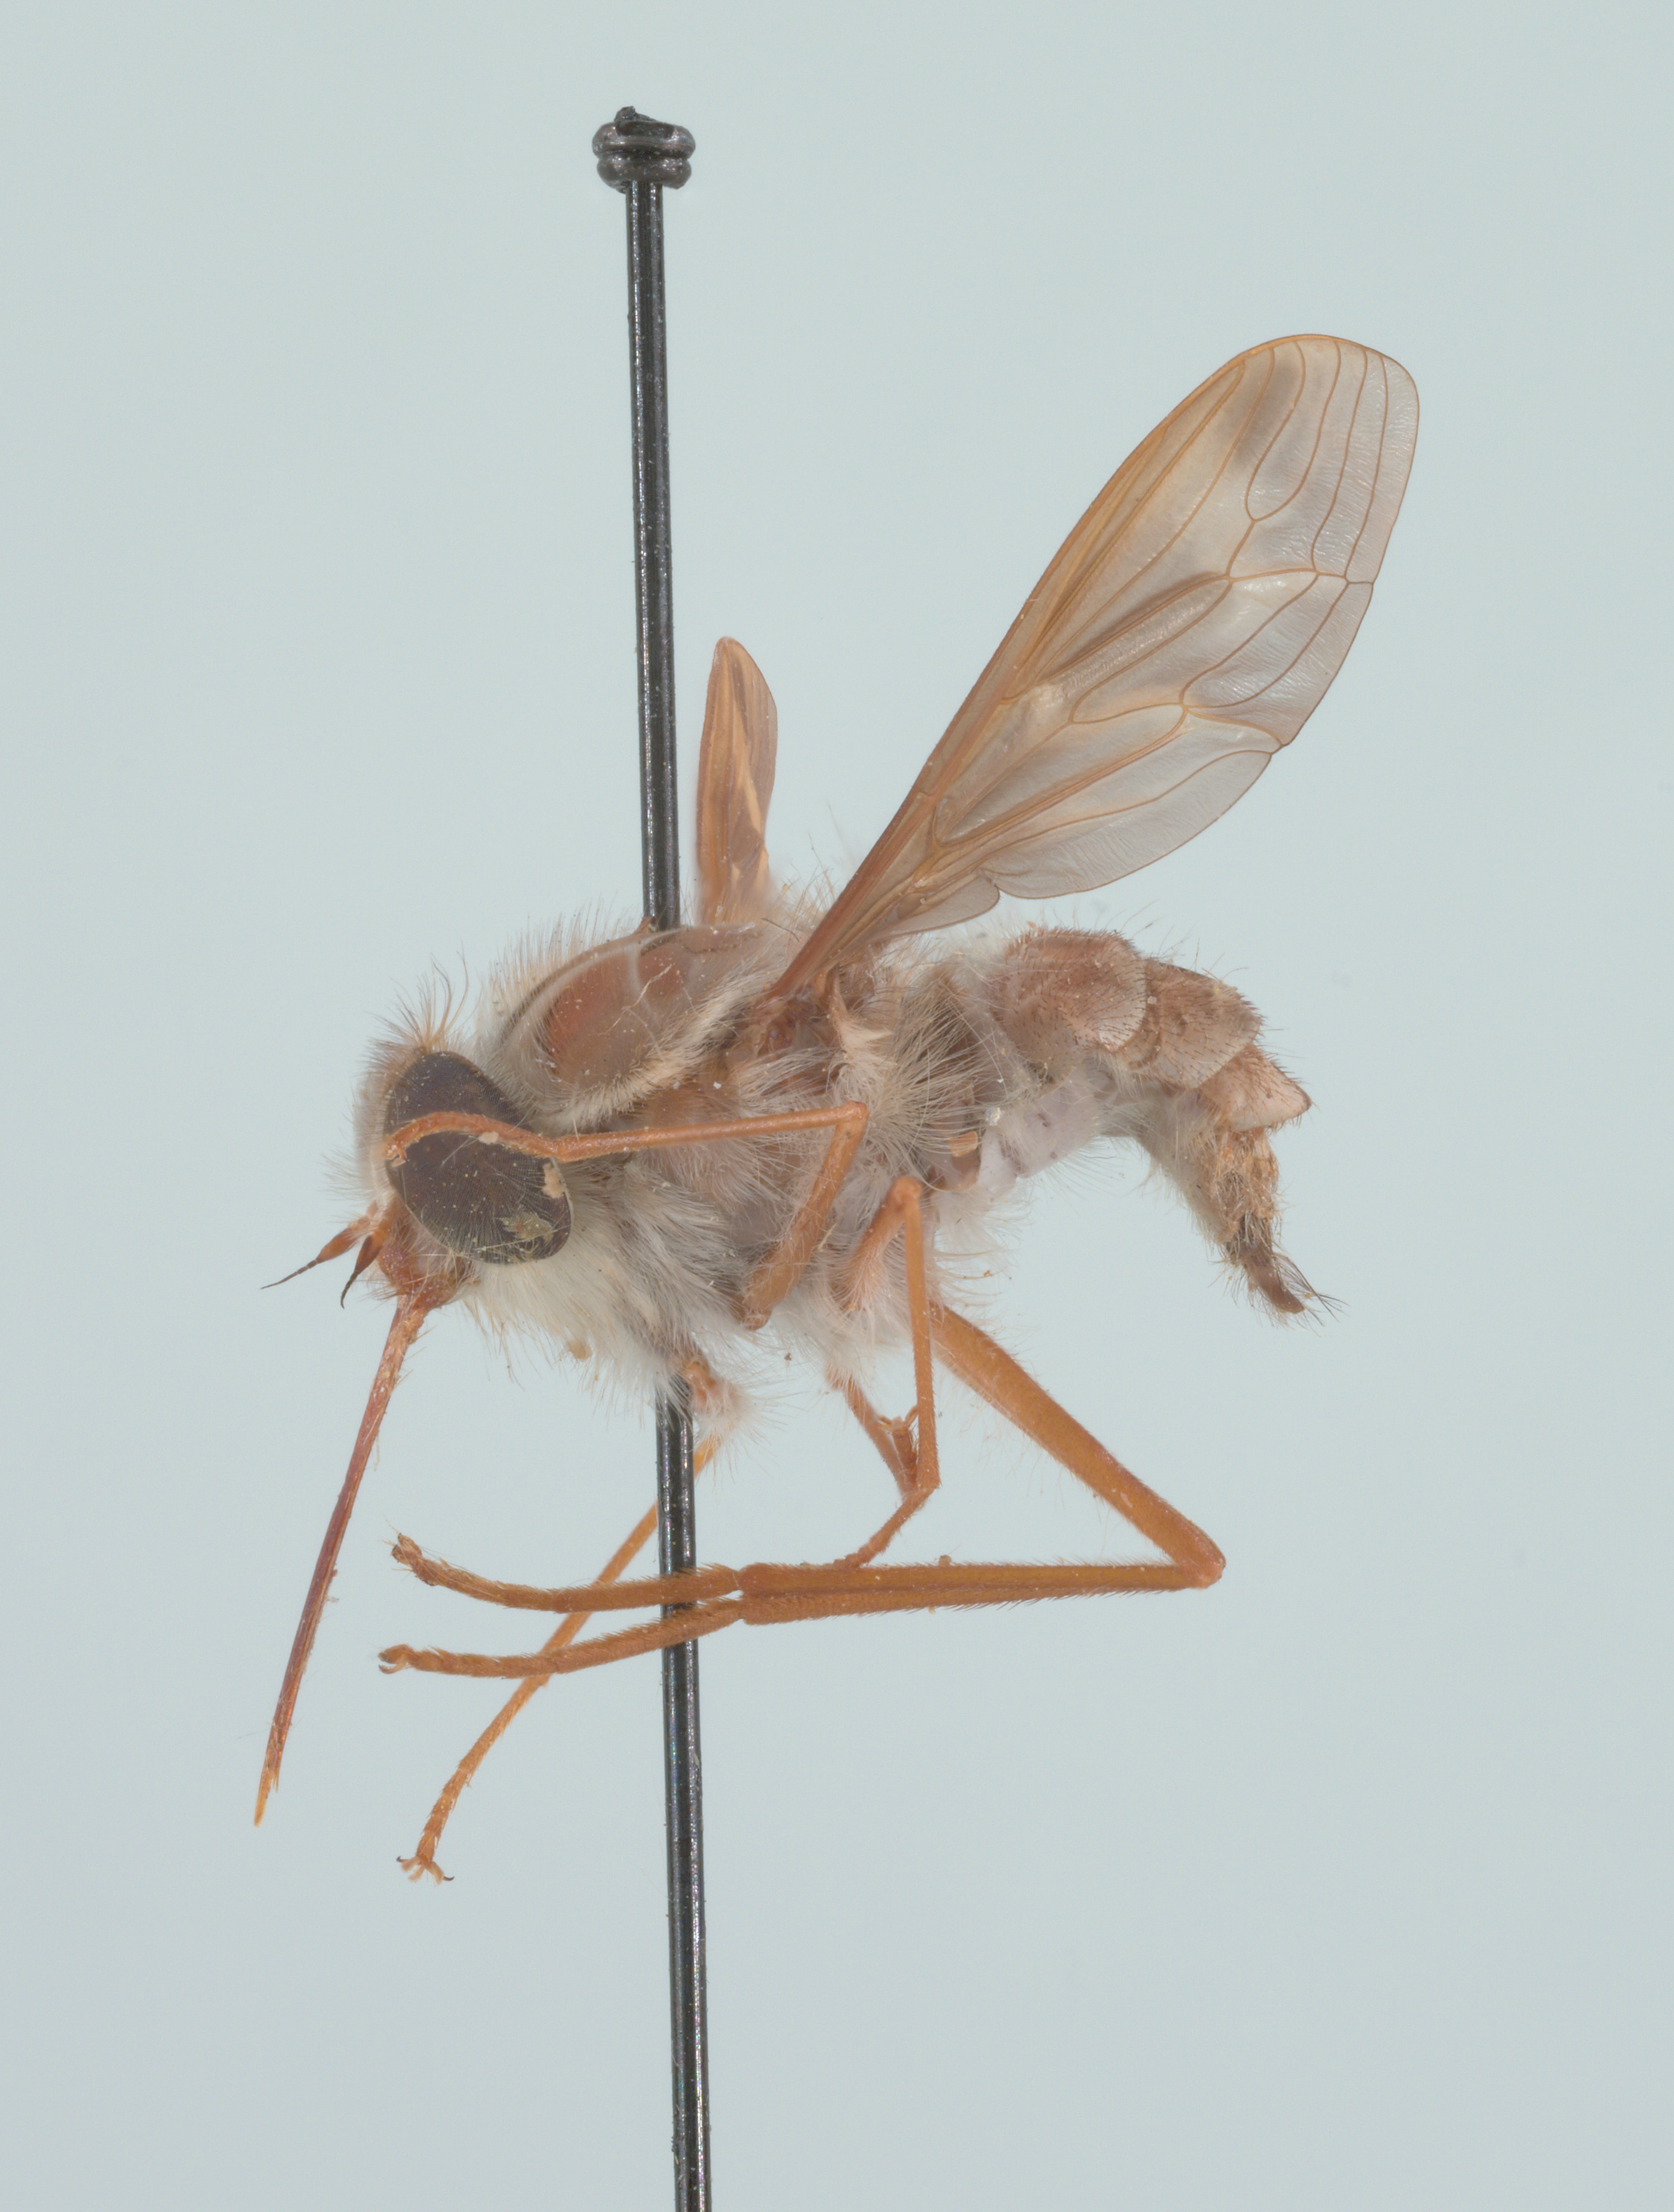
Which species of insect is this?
Hirmoneura nubipennis (also Trichophthalma nubipennis)
